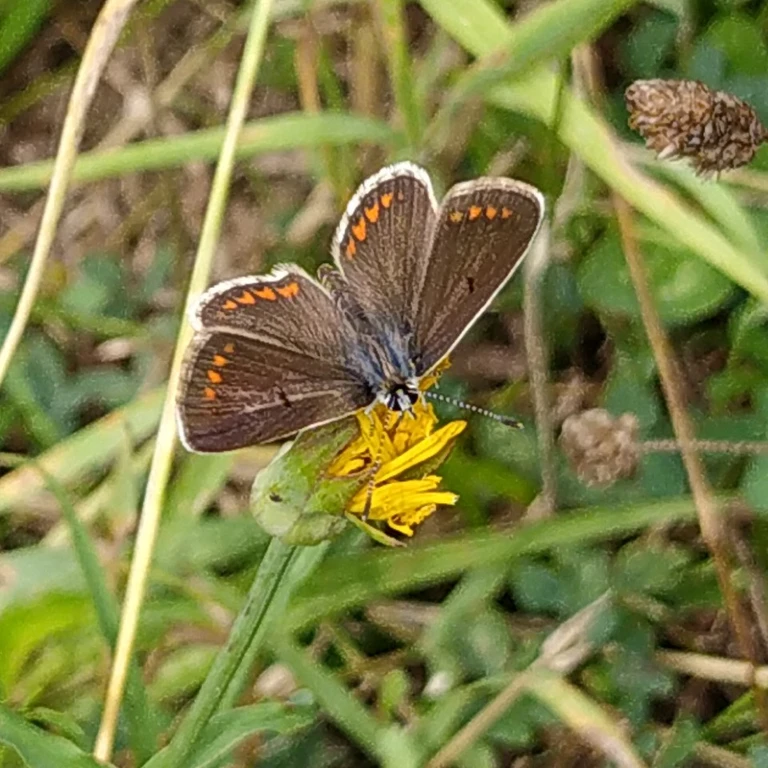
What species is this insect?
Aricia agestis/artaxerxes
